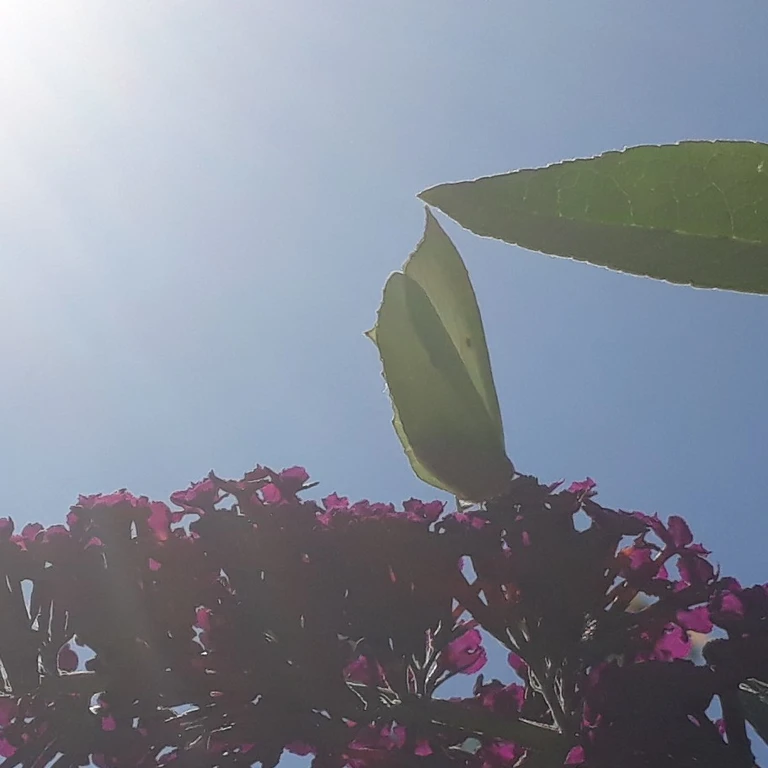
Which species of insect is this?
Gonepteryx rhamni
